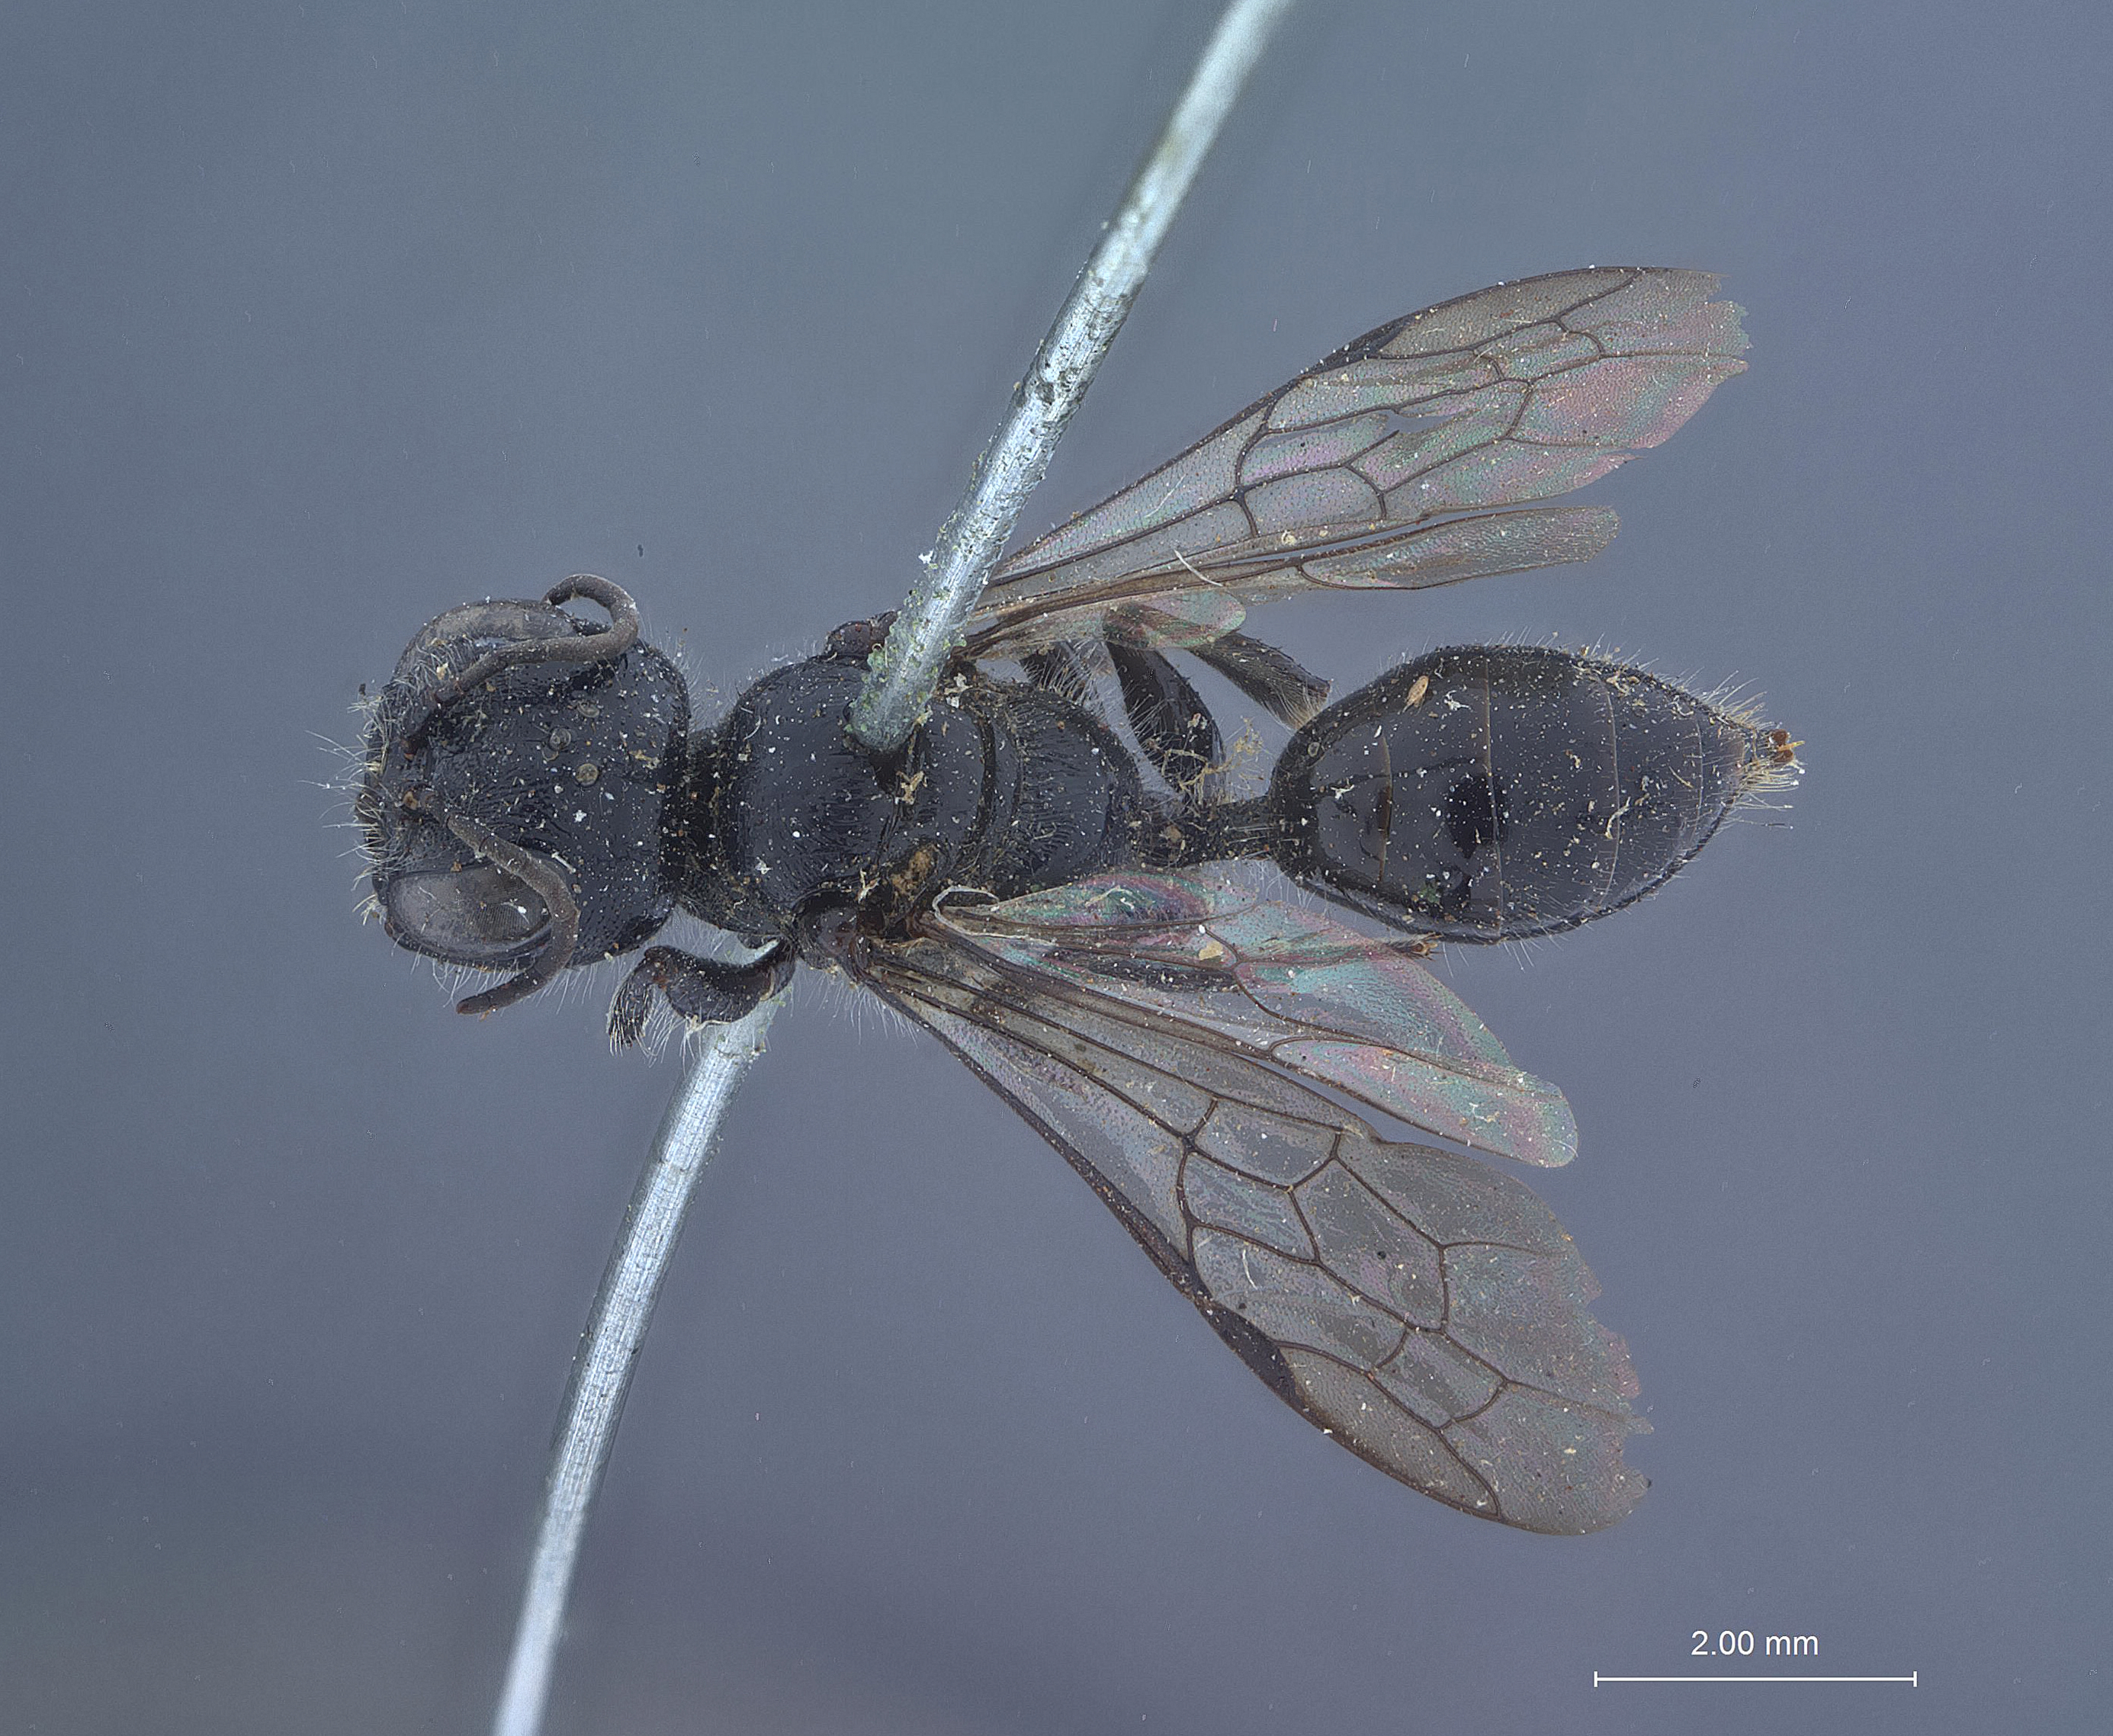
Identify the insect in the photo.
Pemphredon rileyi
